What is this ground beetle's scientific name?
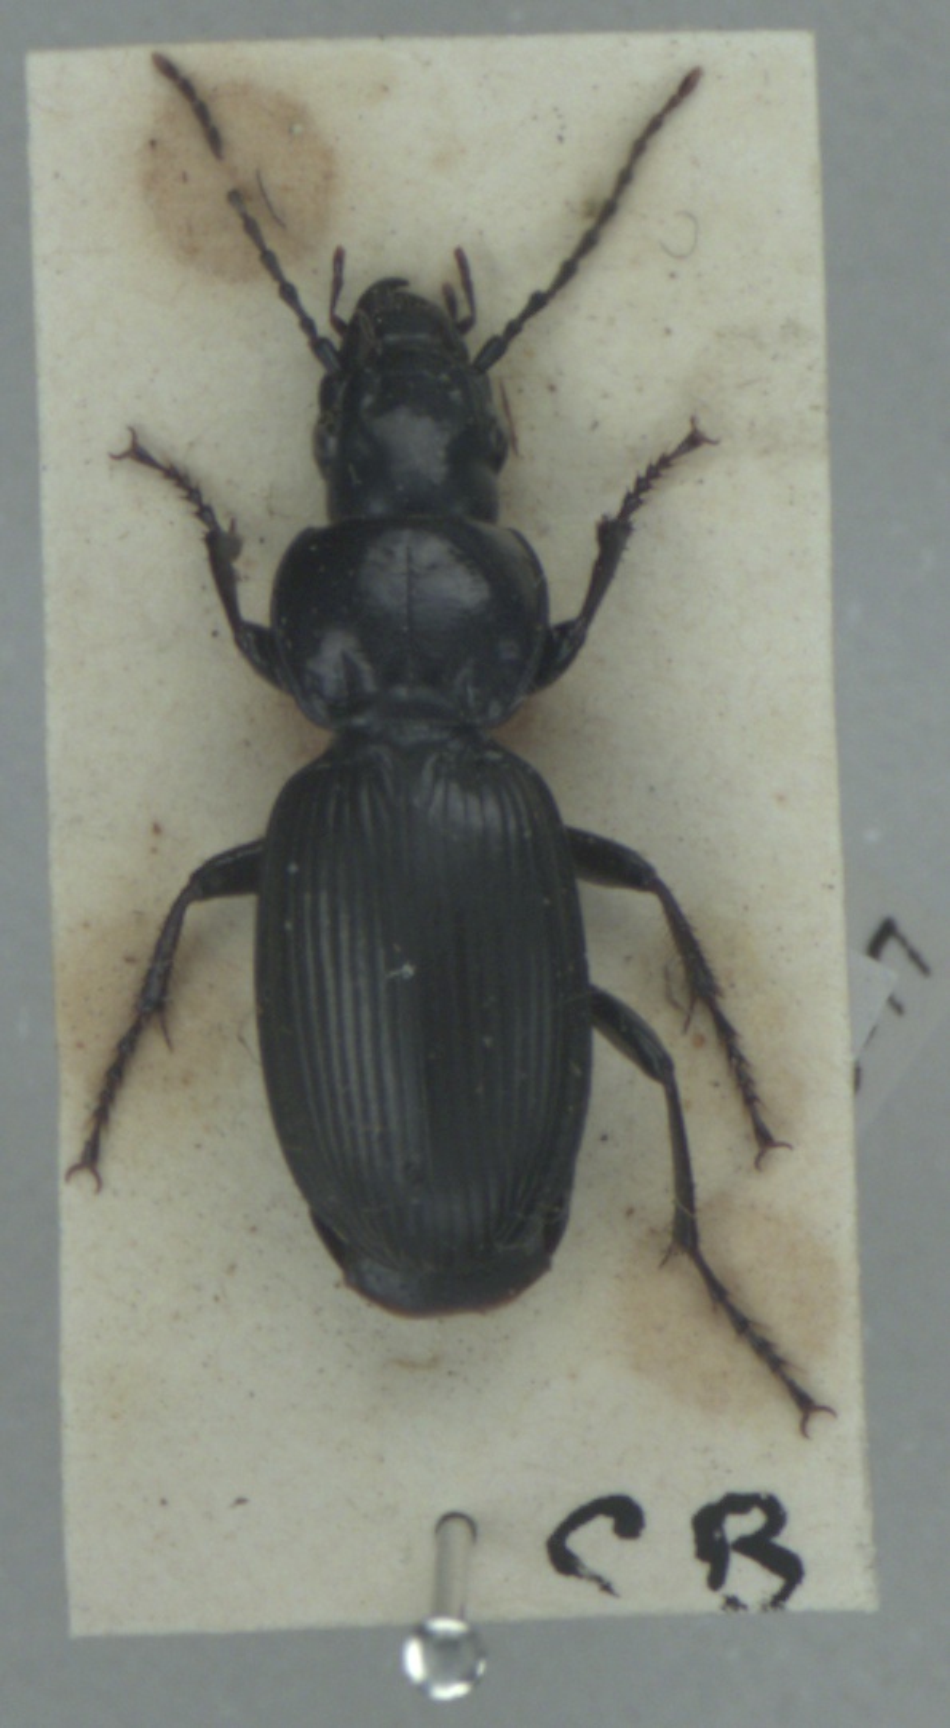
Pterostichus madidus
